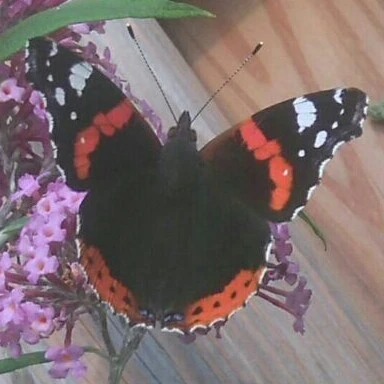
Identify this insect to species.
Vanessa atalanta
